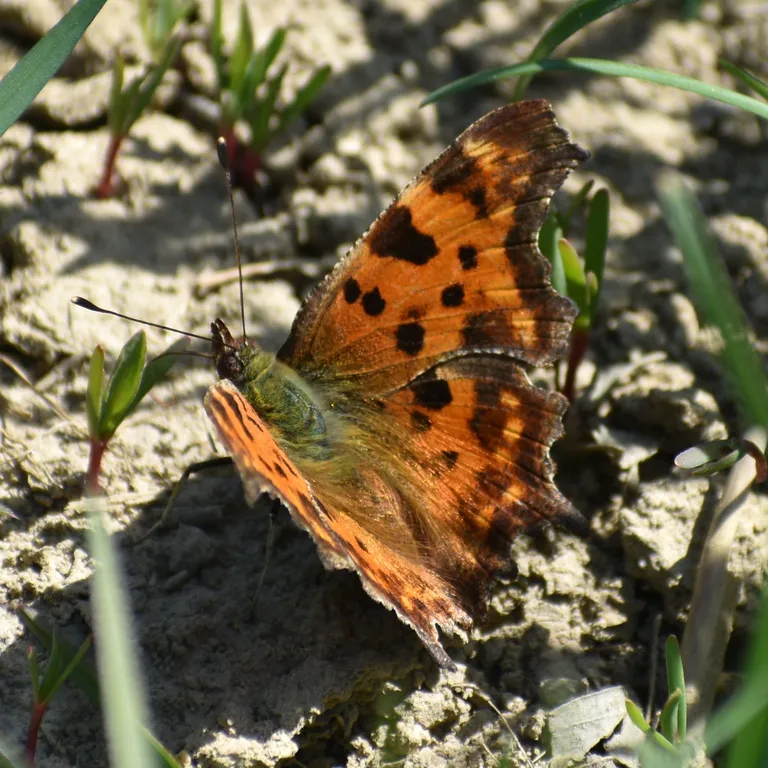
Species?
Polygonia c-album
